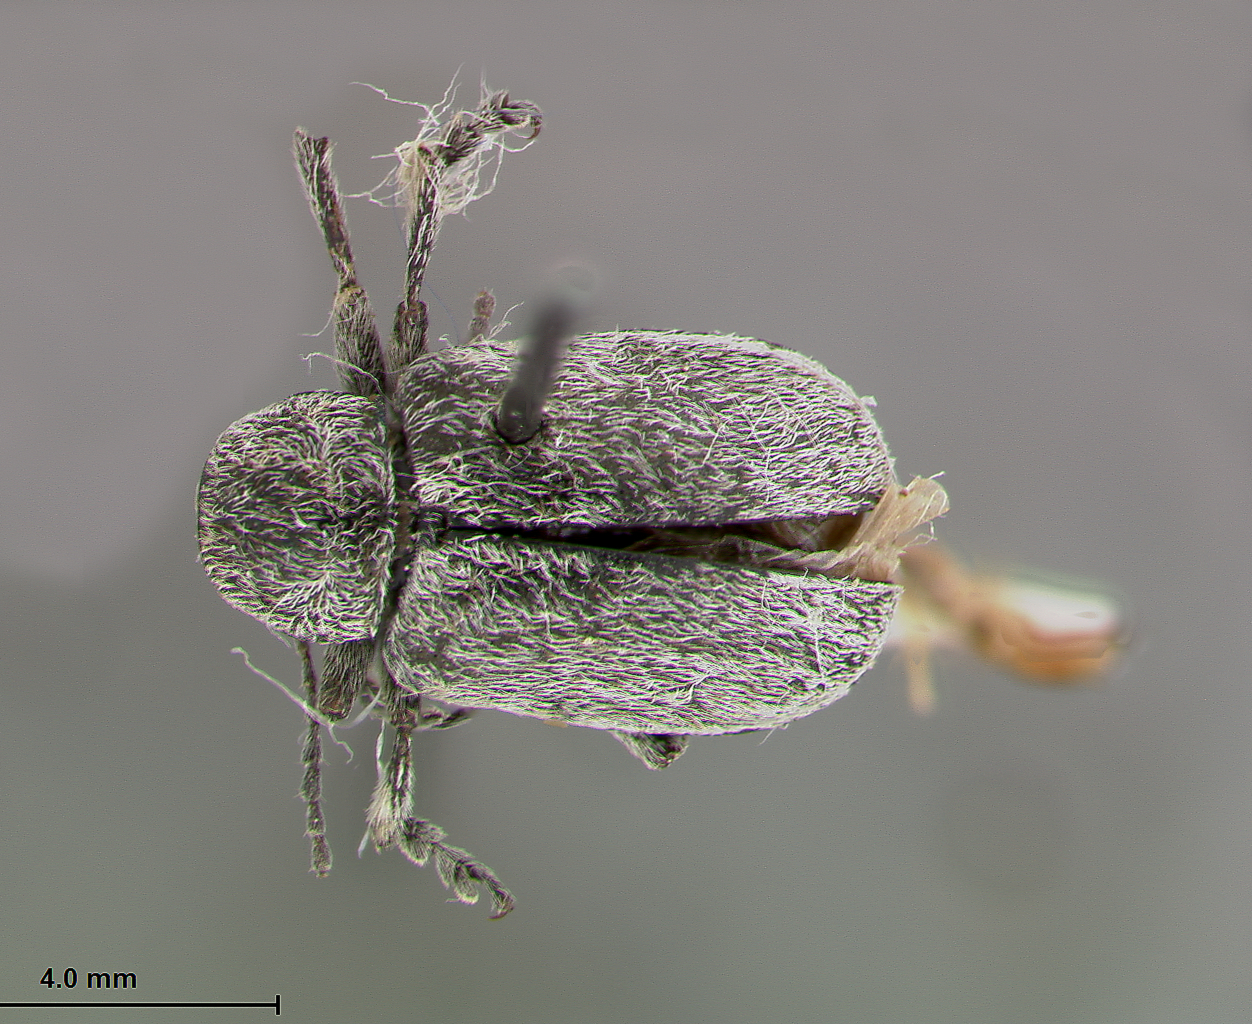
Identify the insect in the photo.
Glyptoscelis idahoensis
